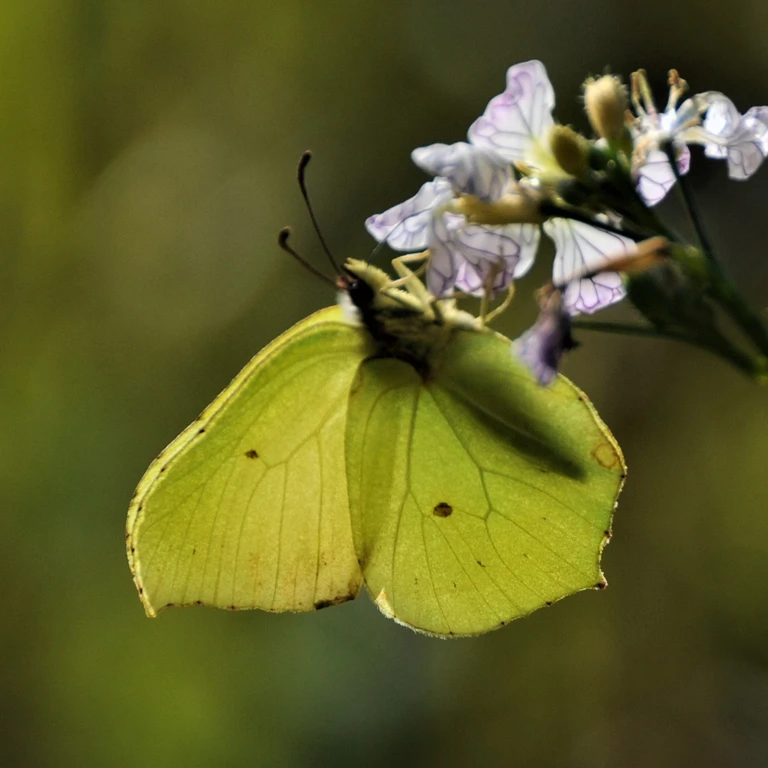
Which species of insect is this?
Gonepteryx rhamni
